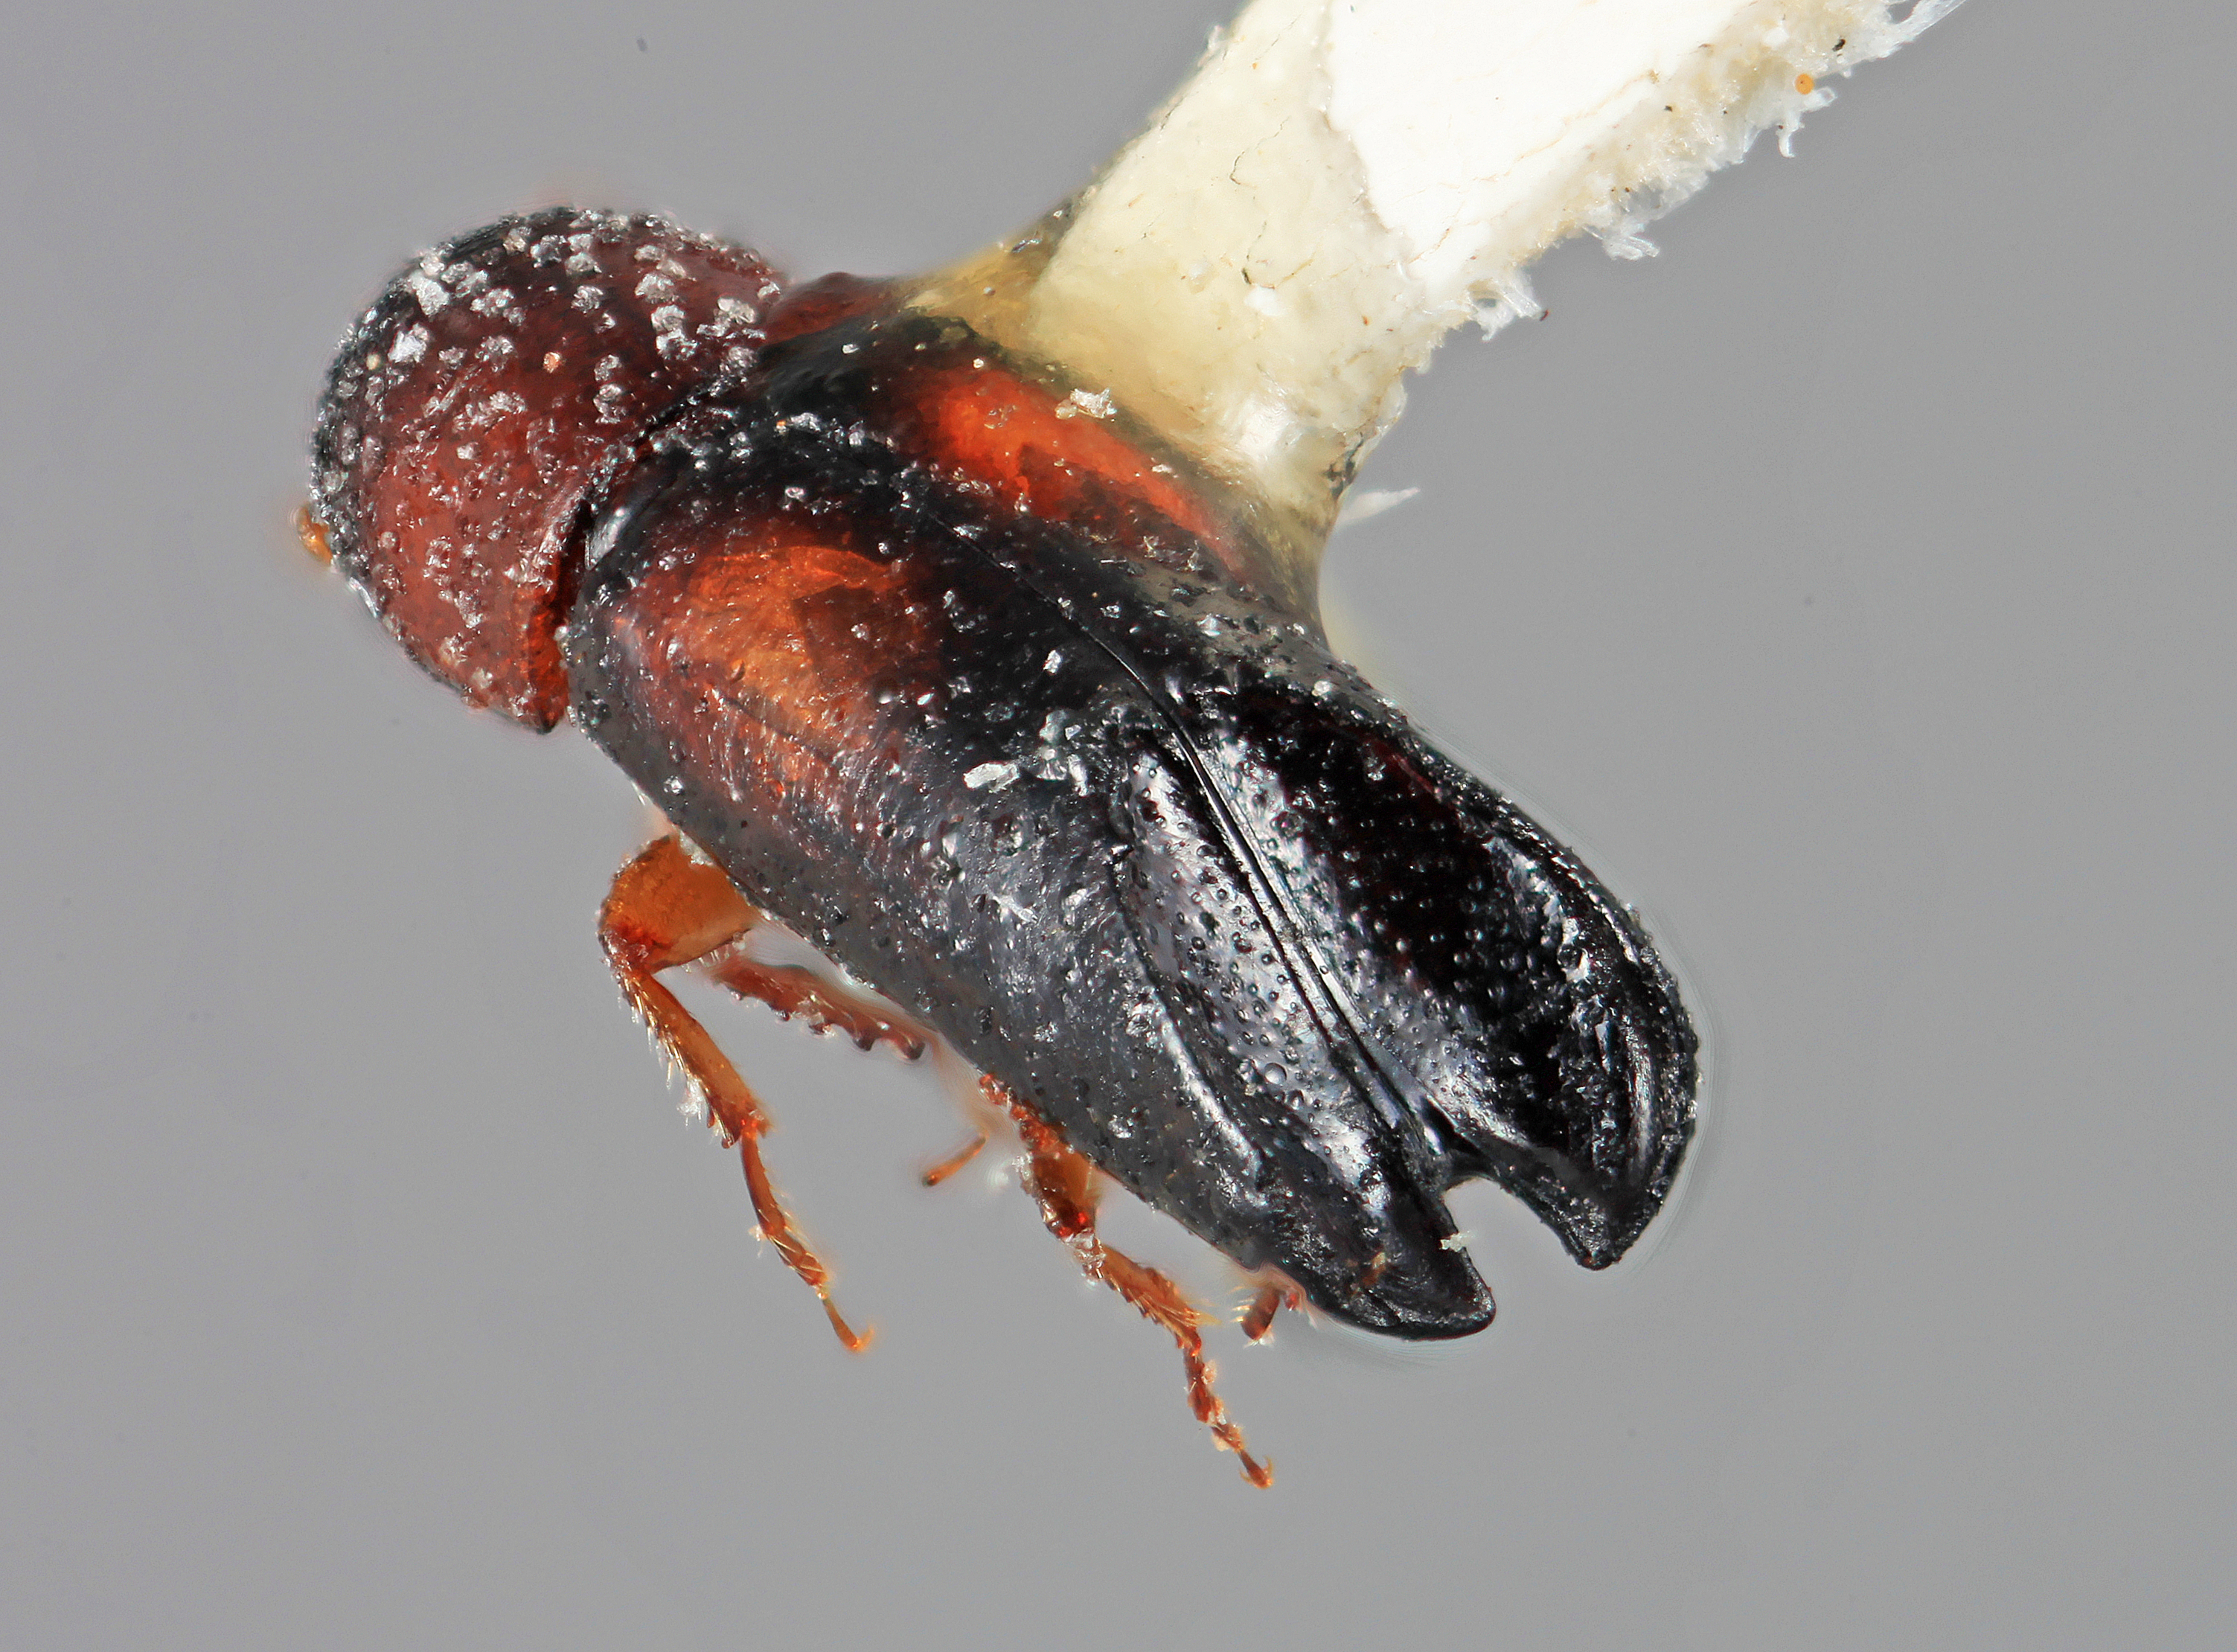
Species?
Amphicranus laureli
